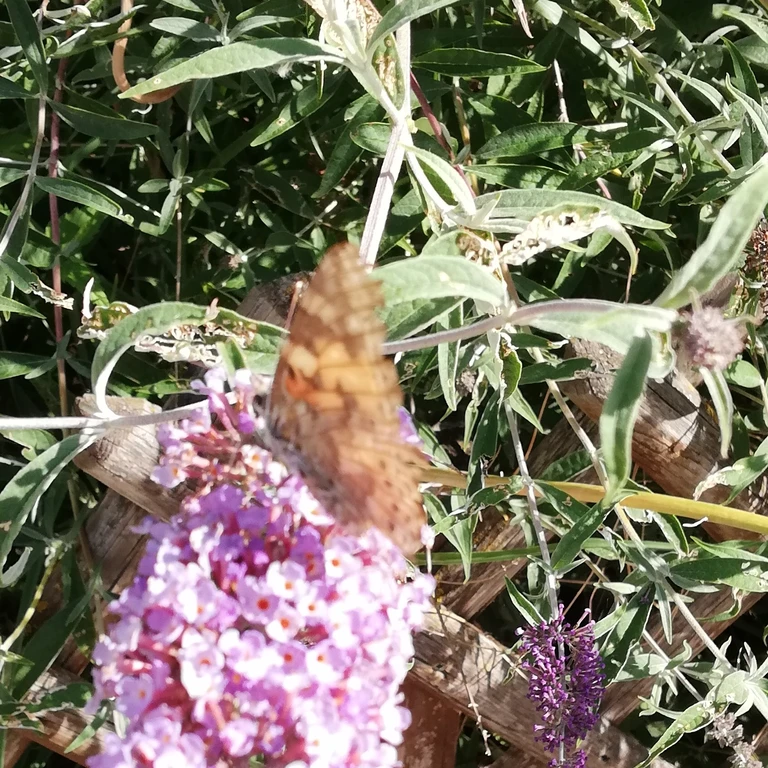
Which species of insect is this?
Vanessa cardui
